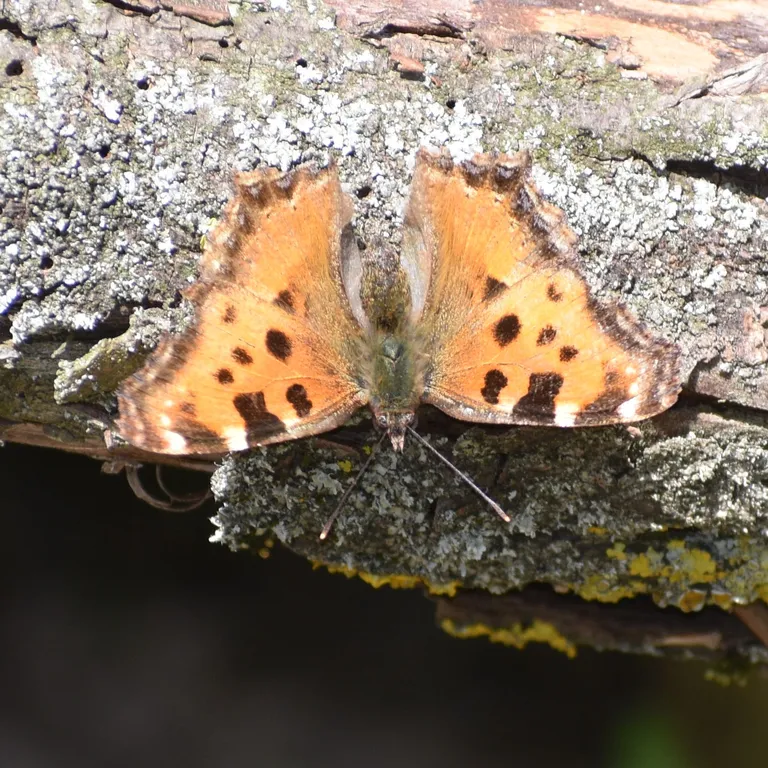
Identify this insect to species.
Nymphalis polychloros
